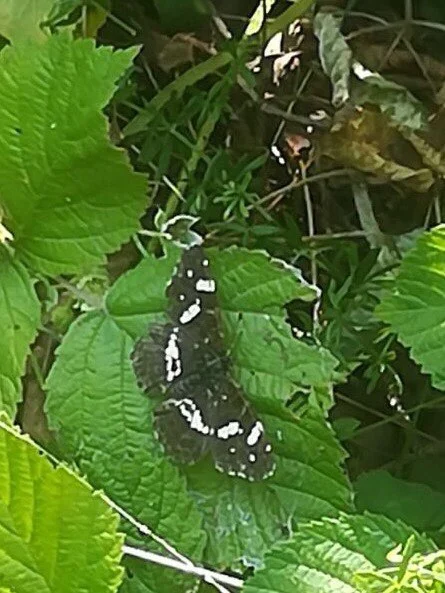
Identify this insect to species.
Araschnia levana
